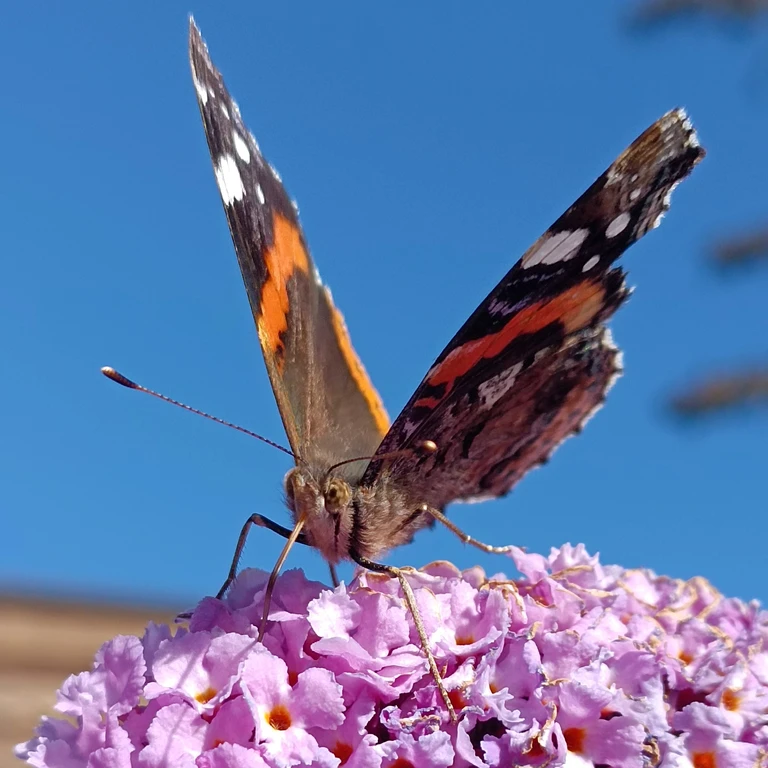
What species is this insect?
Vanessa atalanta
